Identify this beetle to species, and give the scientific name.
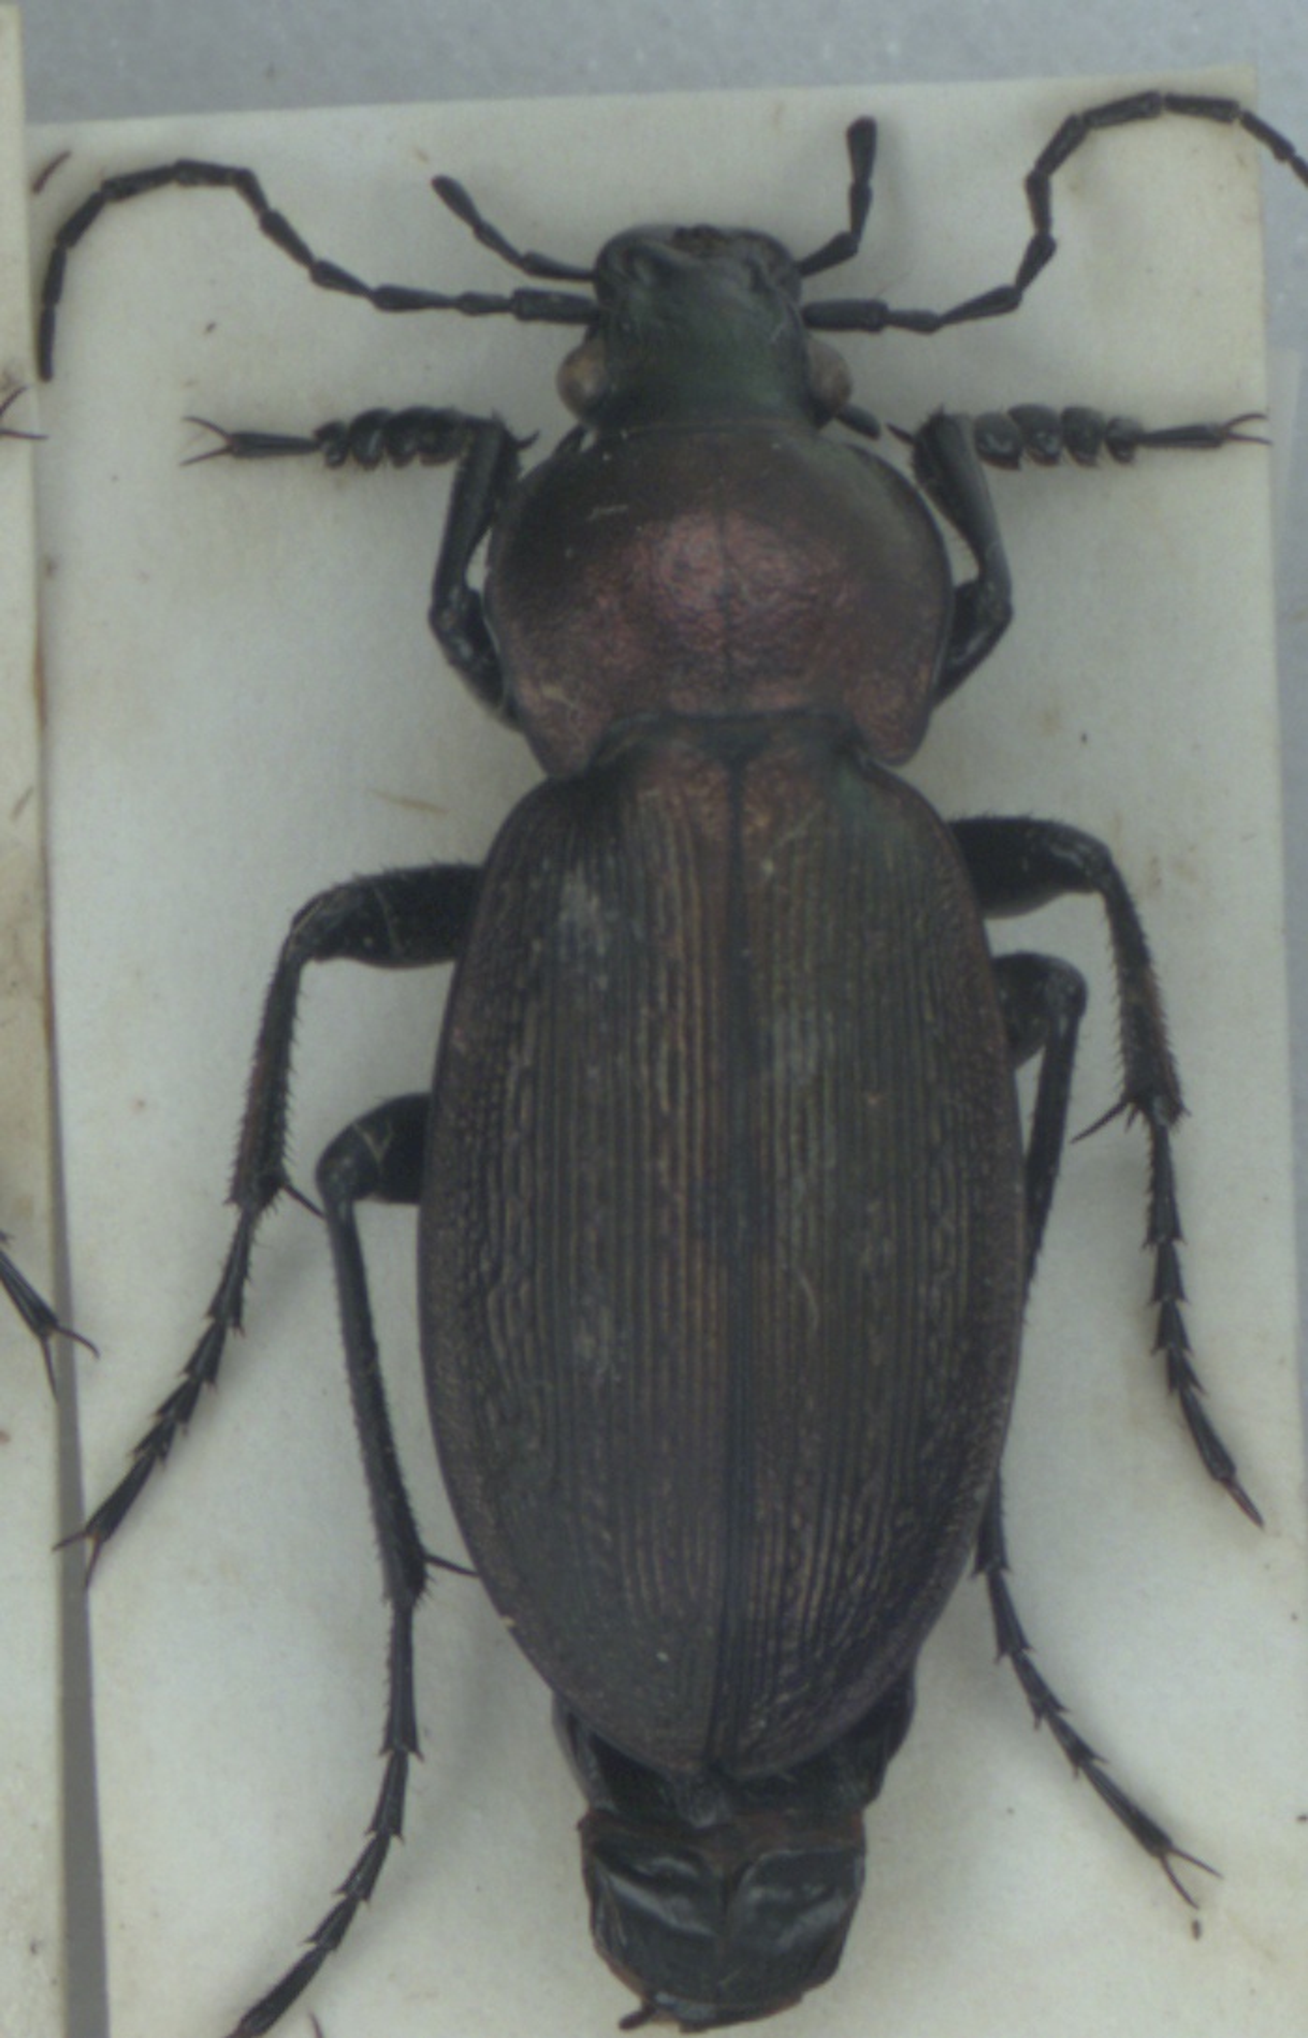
Carabus monilis
